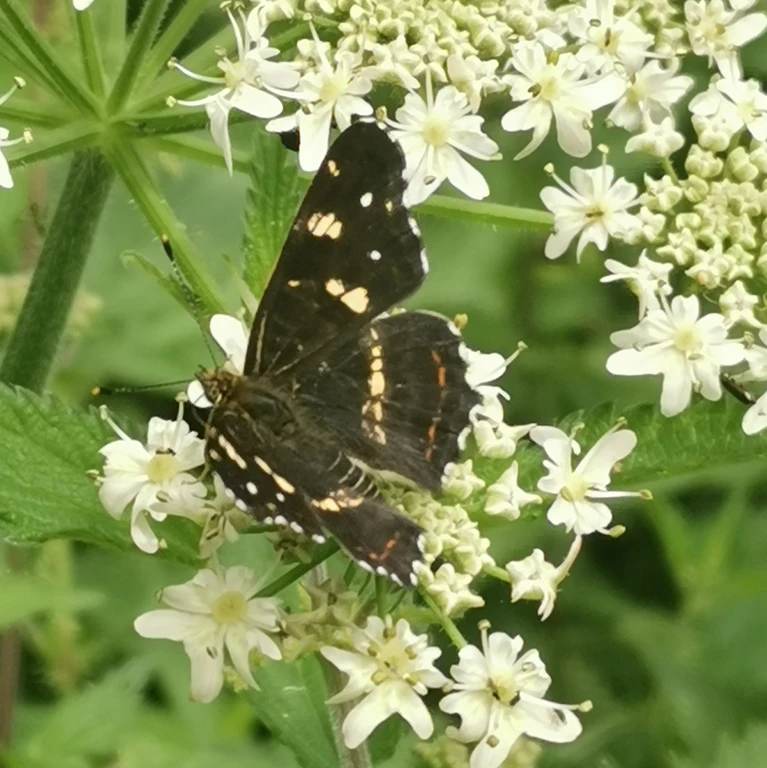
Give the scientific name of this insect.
Araschnia levana
